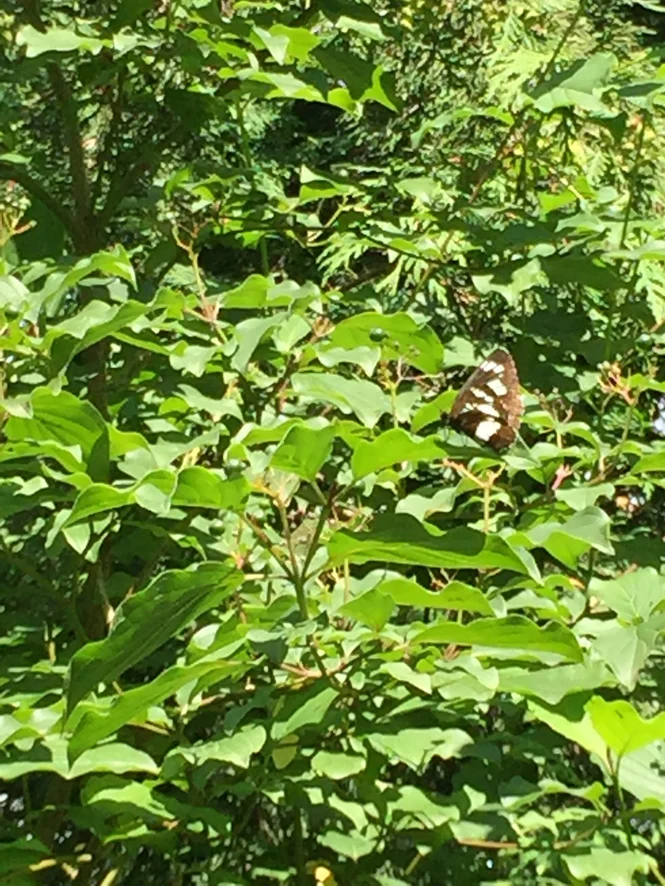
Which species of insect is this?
Neptis rivularis
